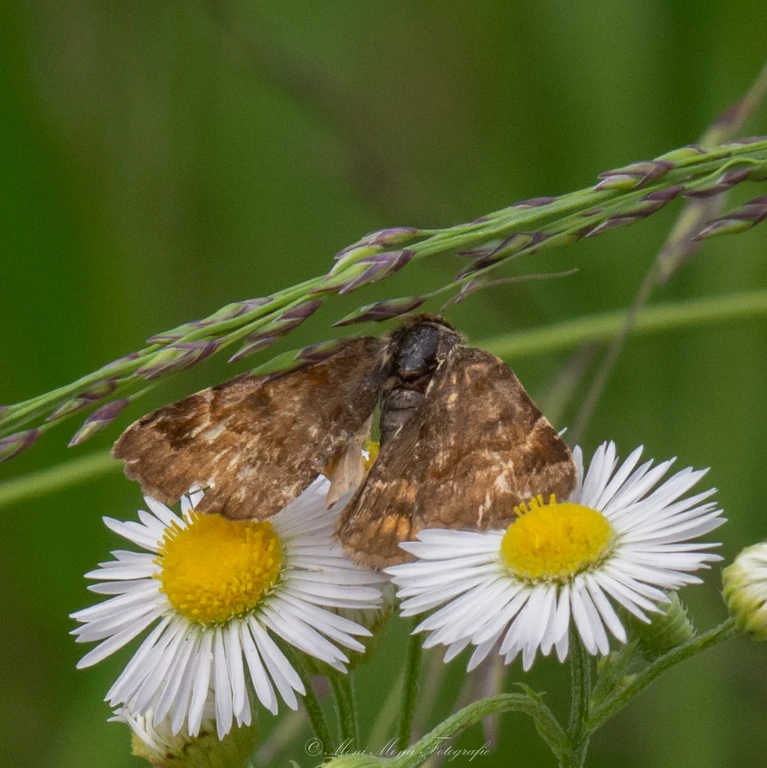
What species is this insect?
Euclidia glyphica
